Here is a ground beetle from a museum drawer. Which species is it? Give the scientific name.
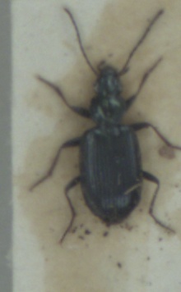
Bembidion atrocaeruleum
